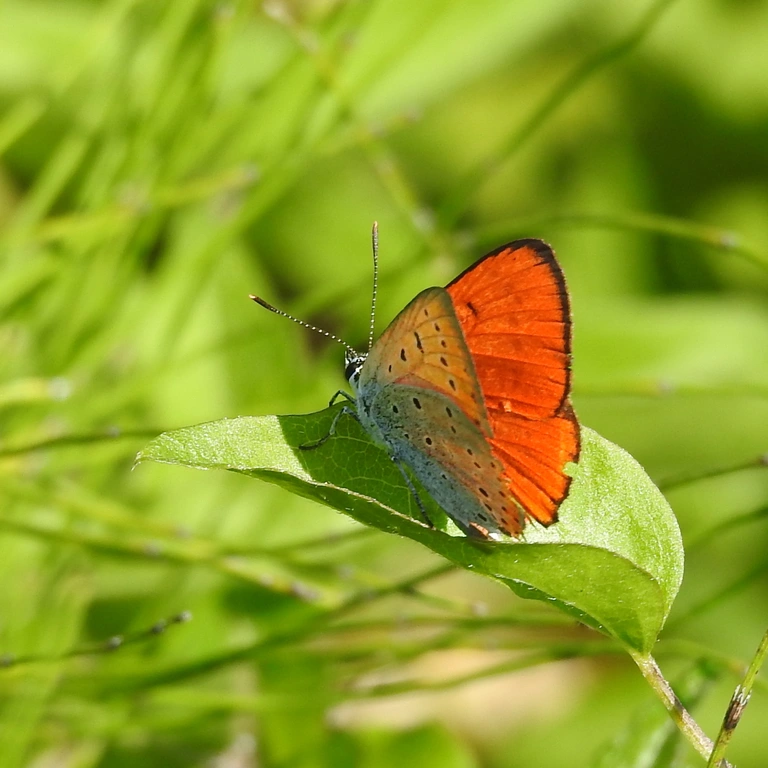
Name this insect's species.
Lycaena dispar
